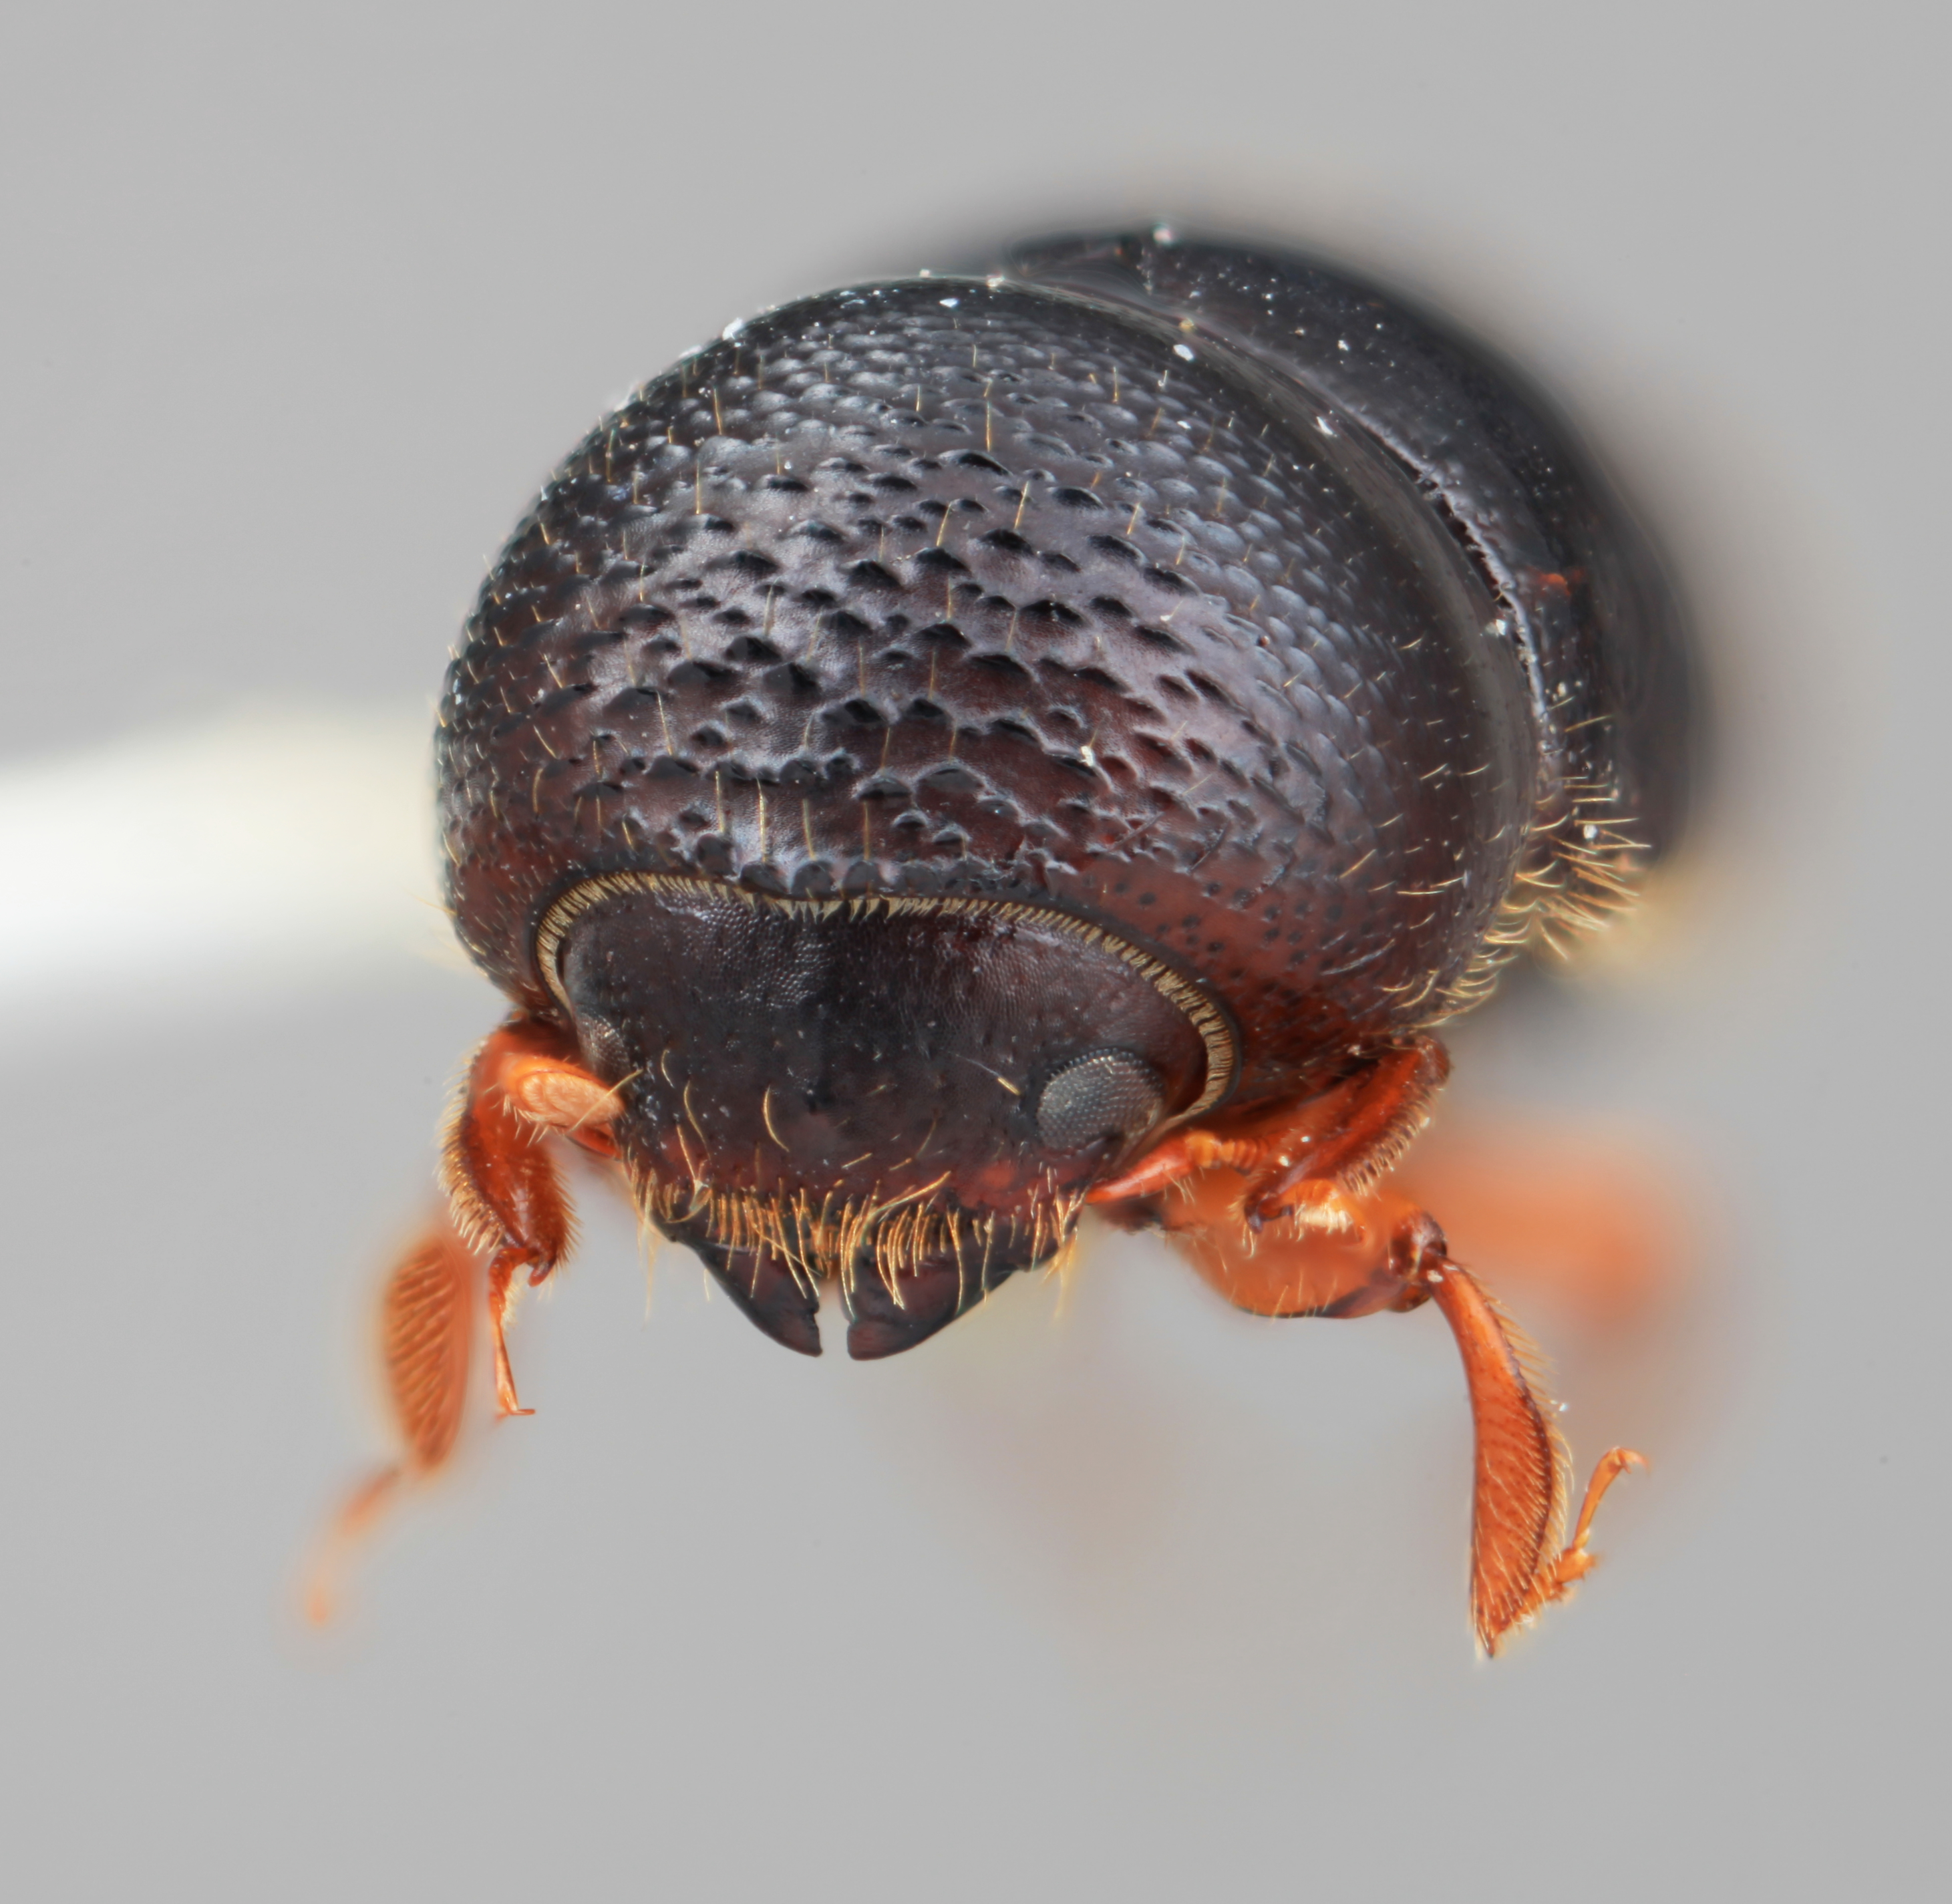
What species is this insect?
Xyleborus bicornatus
